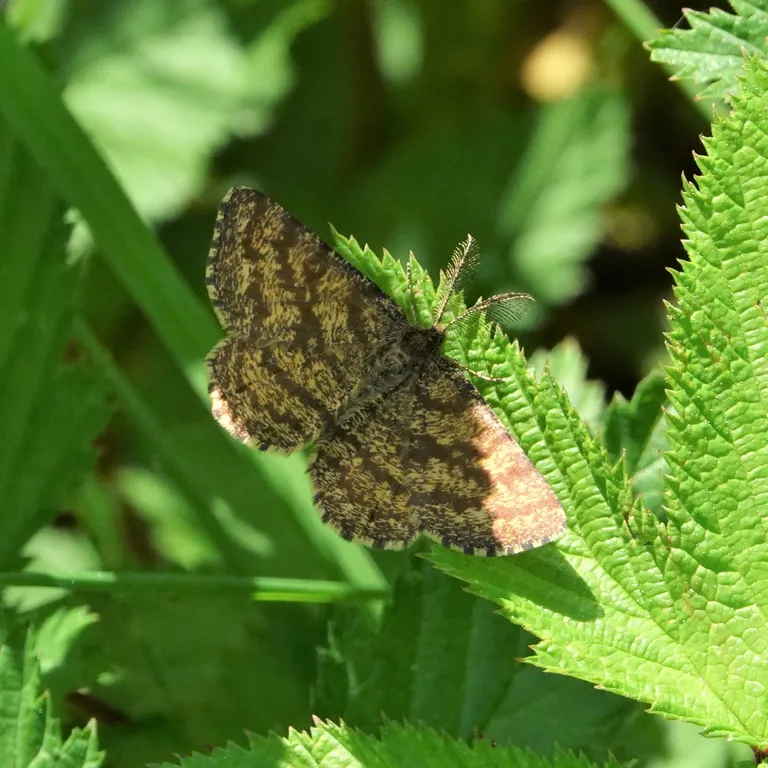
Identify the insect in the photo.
Ematurga atomaria
